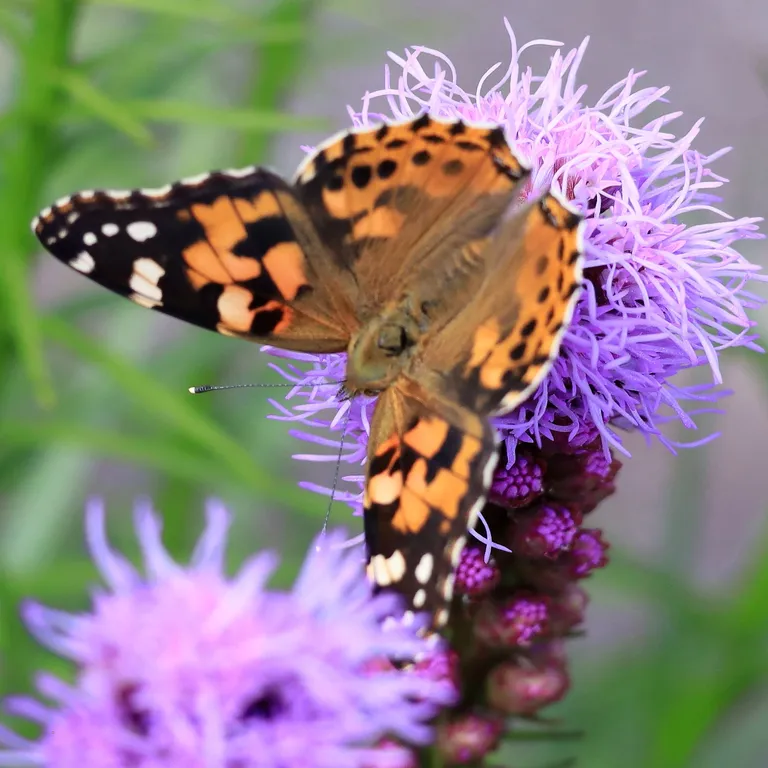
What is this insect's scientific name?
Vanessa cardui
